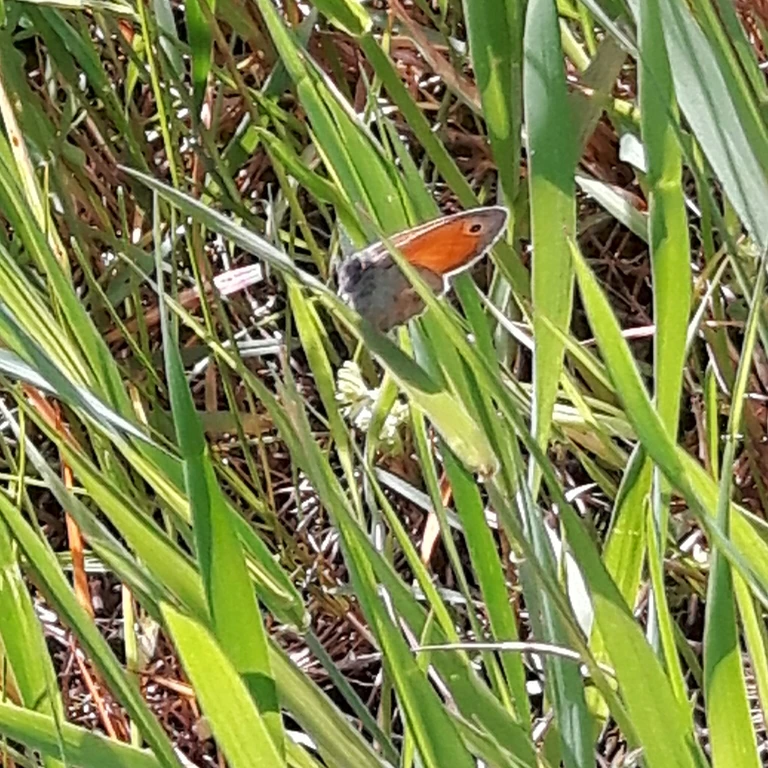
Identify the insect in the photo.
Coenonympha pamphilus
